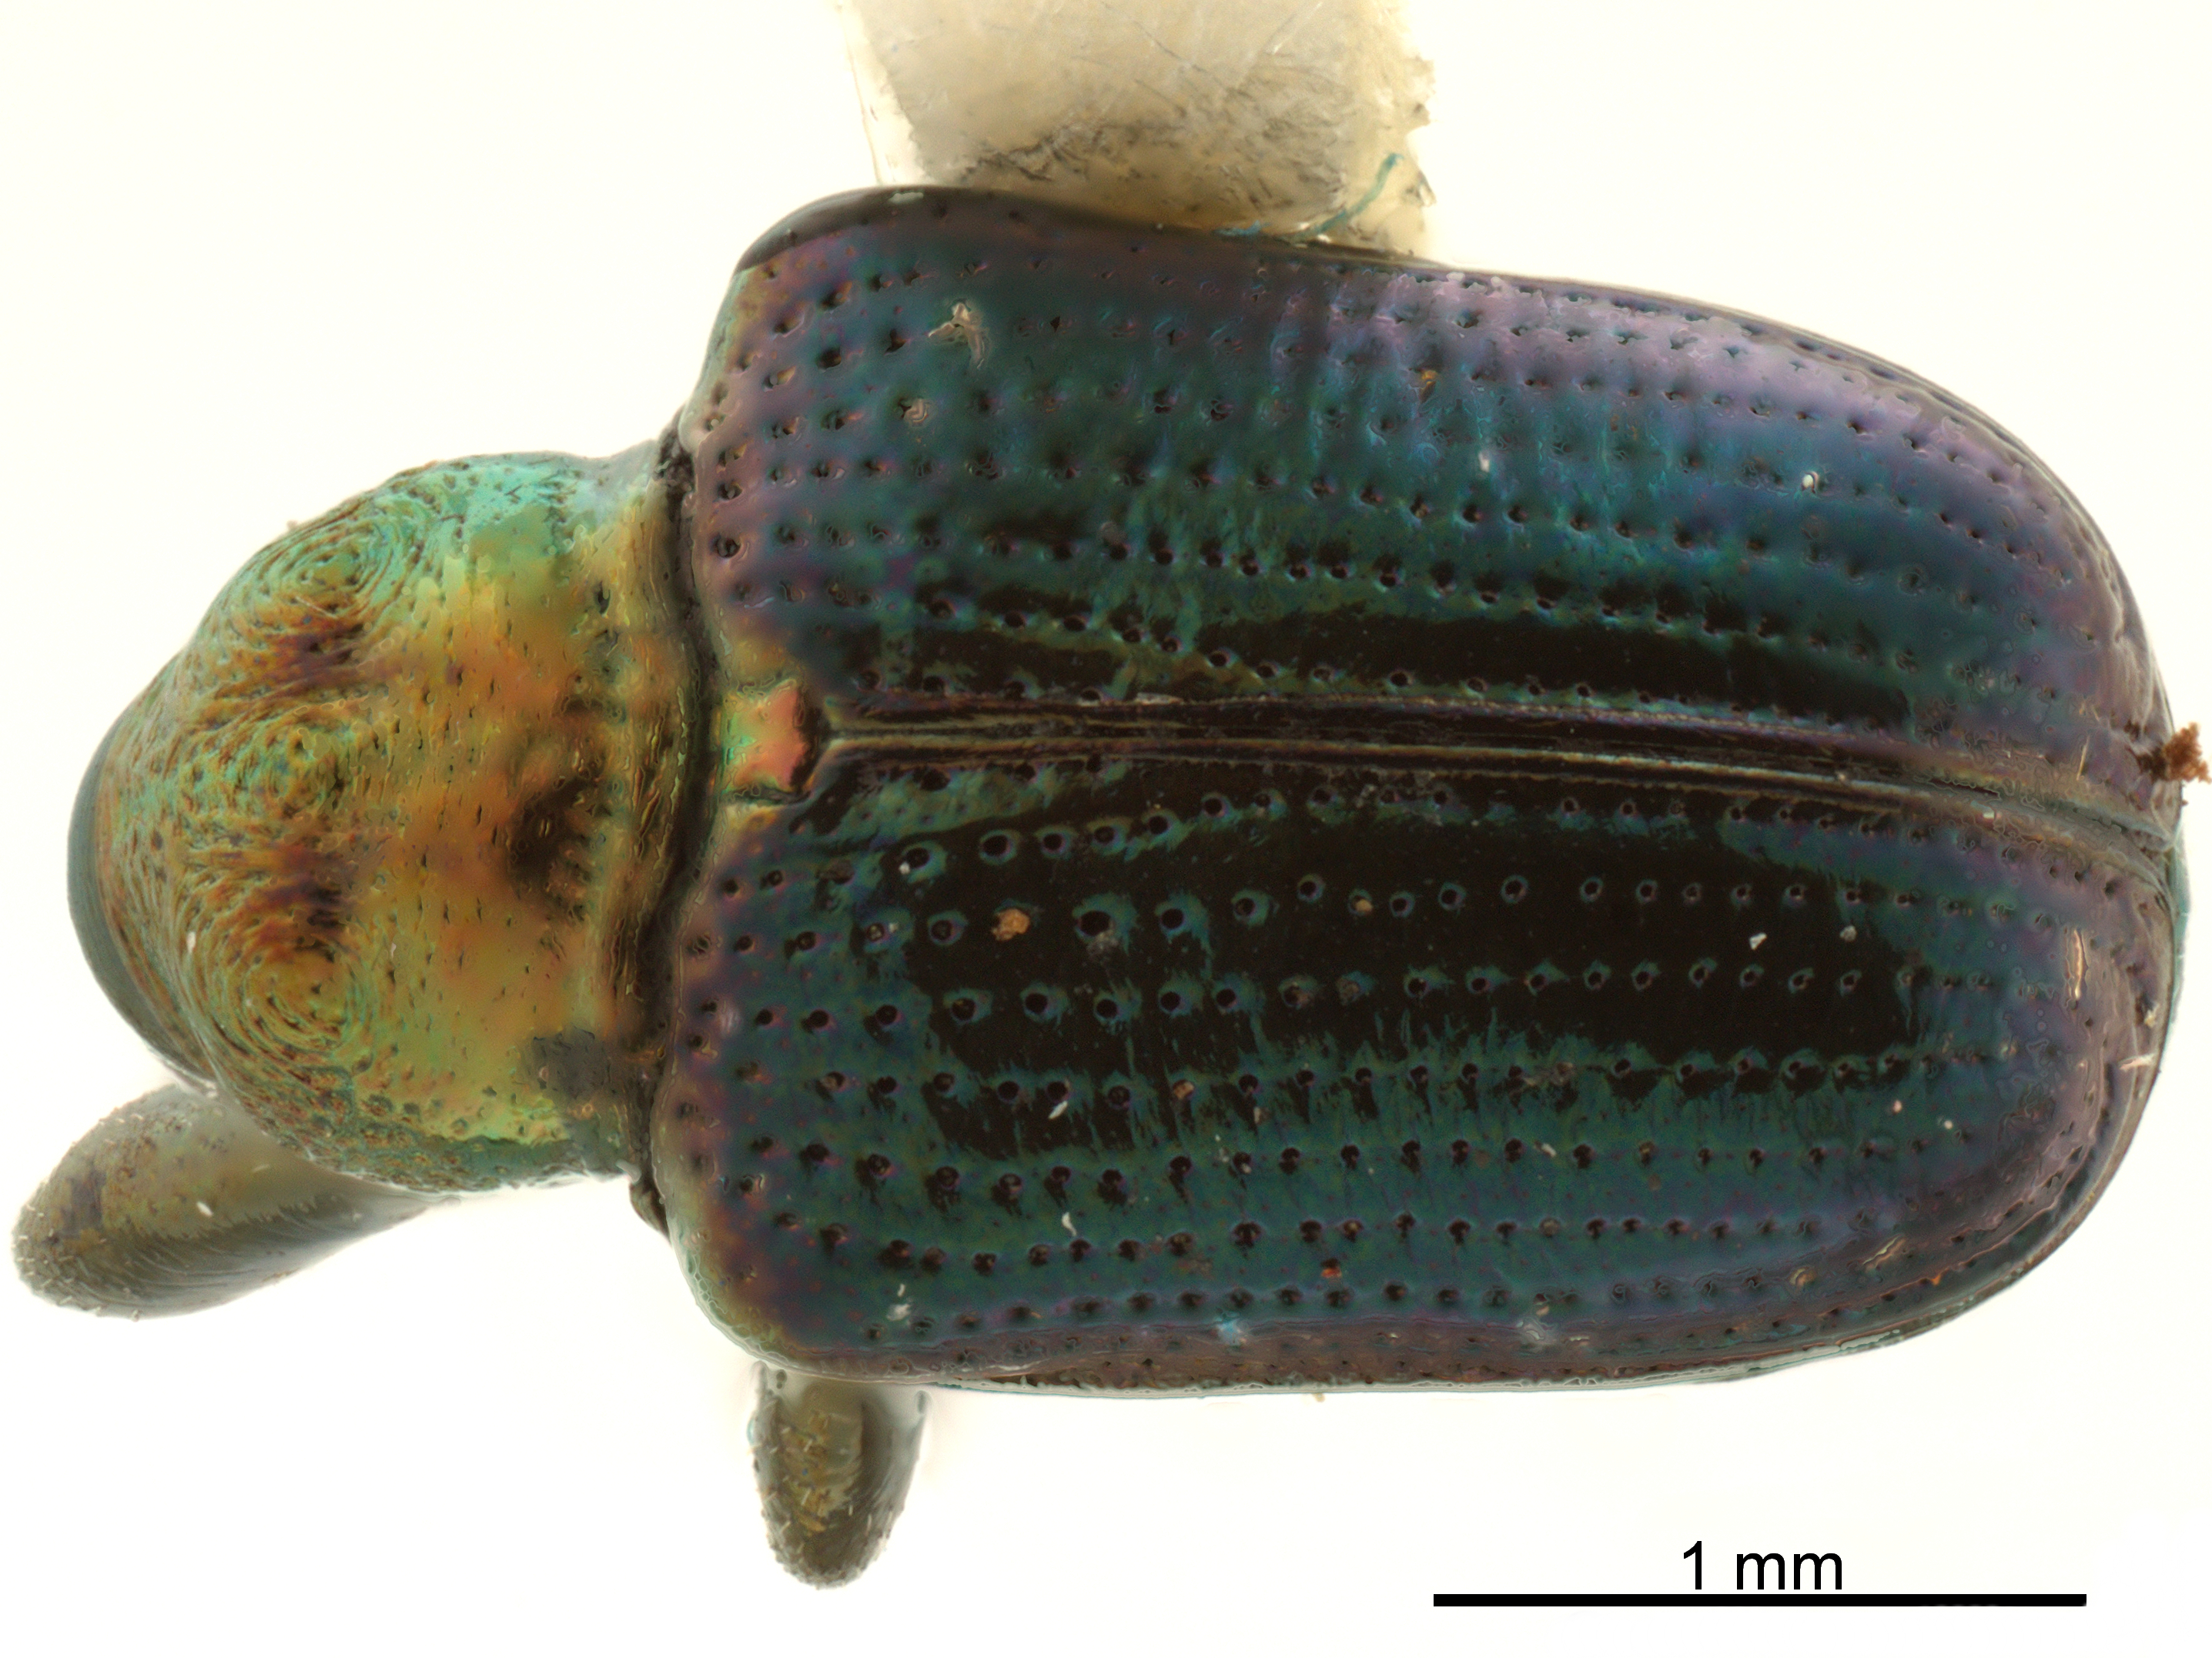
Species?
Euops splendida
